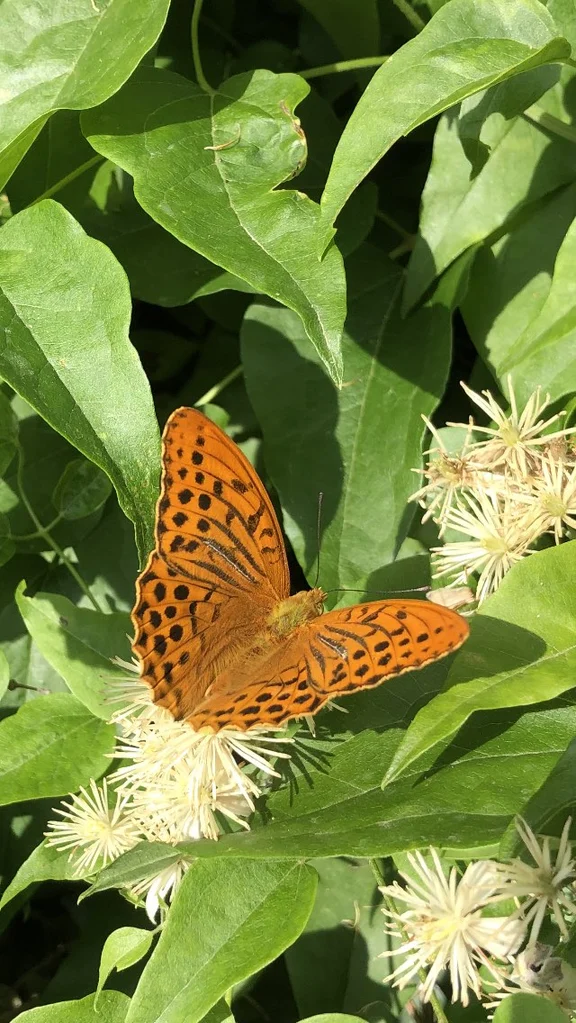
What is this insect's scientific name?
Argynnis paphia
